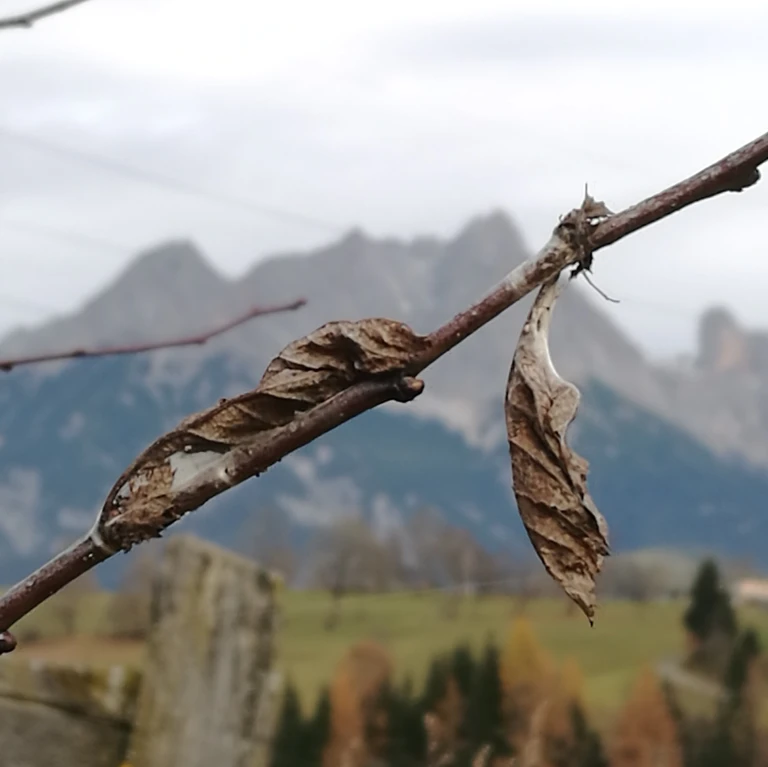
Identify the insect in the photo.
Aporia crataegi
